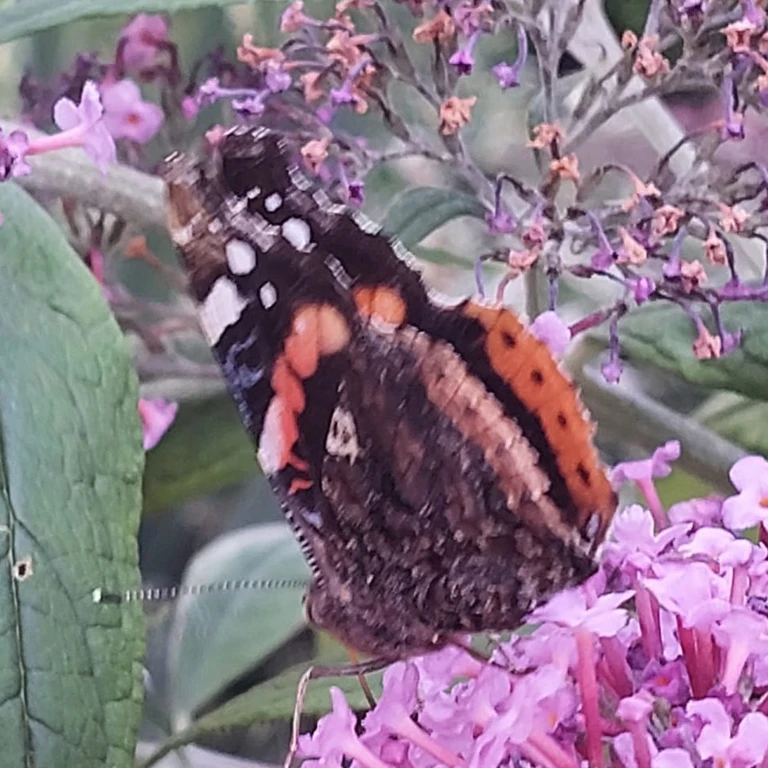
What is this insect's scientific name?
Vanessa atalanta
